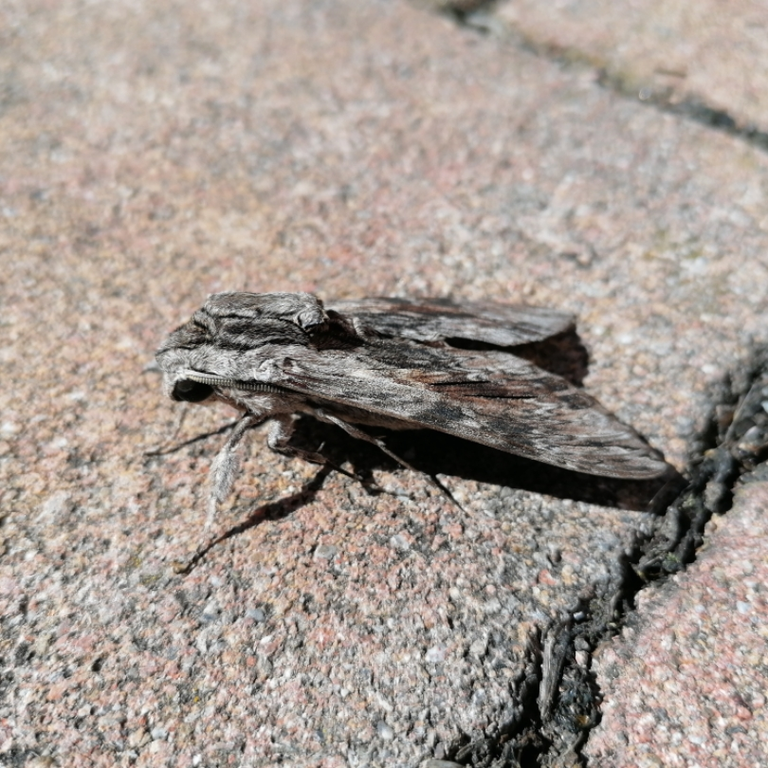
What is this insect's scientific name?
Agrius convolvuli
